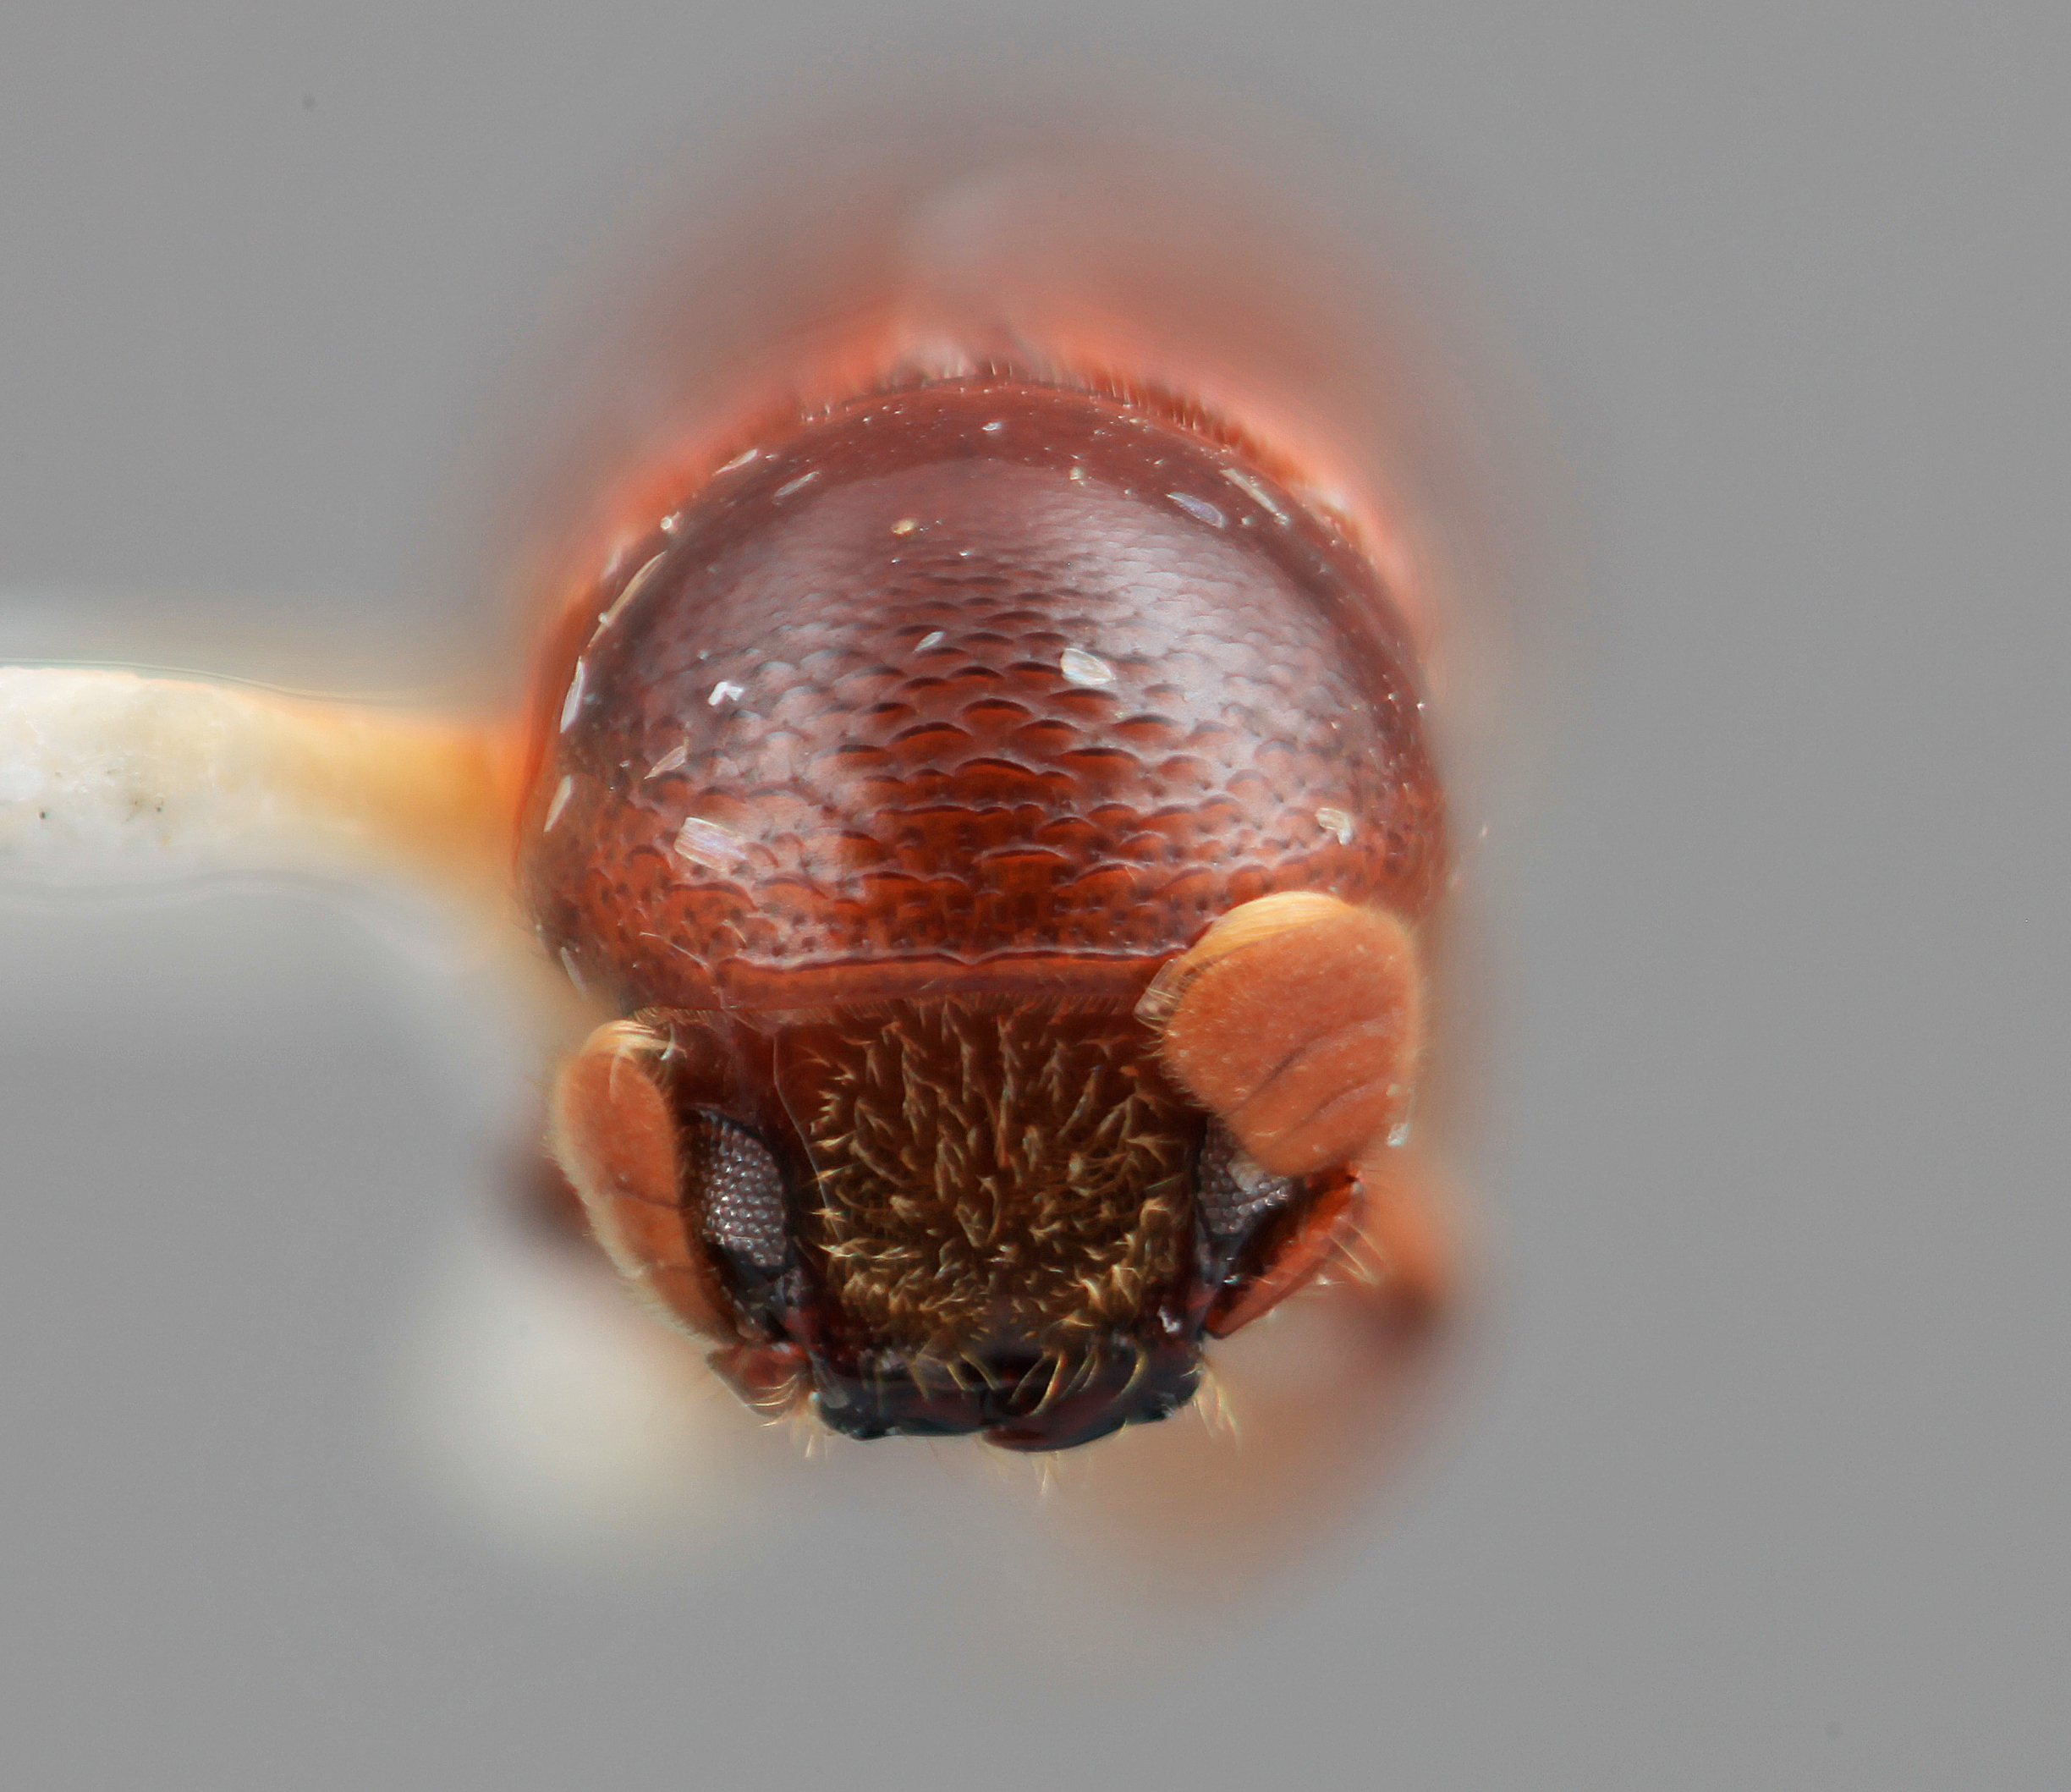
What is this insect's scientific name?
Corthylus chiriquensis
